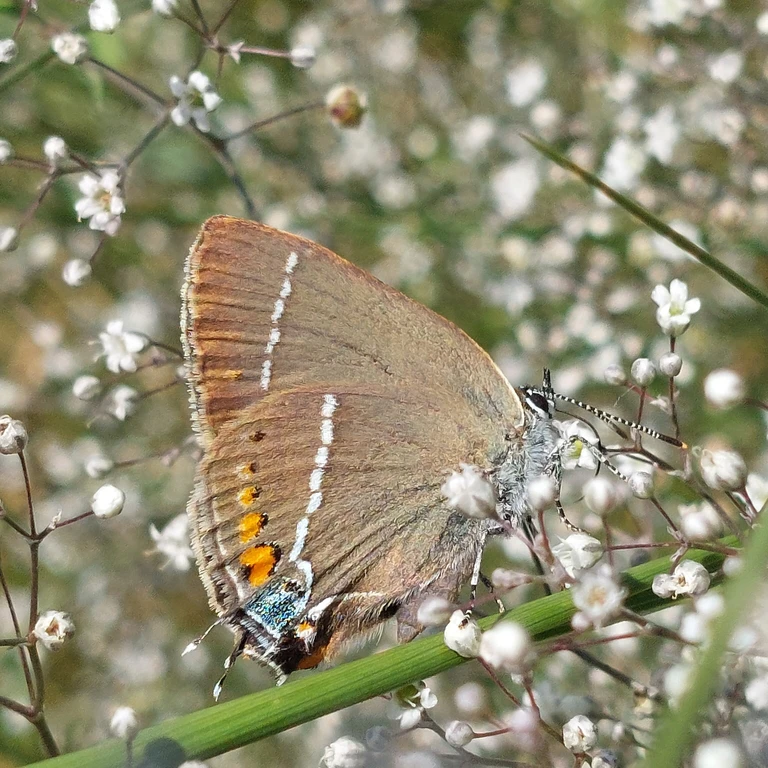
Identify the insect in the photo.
Satyrium spini (also Tuttiola spini)
